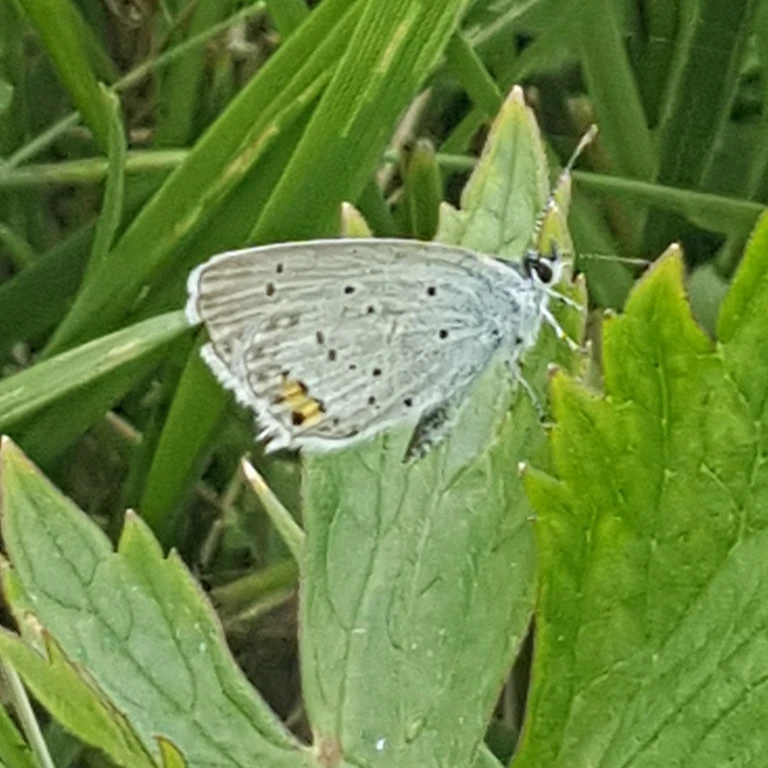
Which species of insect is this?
Cupido argiades (also Elkalyce argiades)
